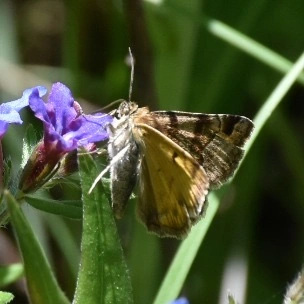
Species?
Euclidia glyphica
